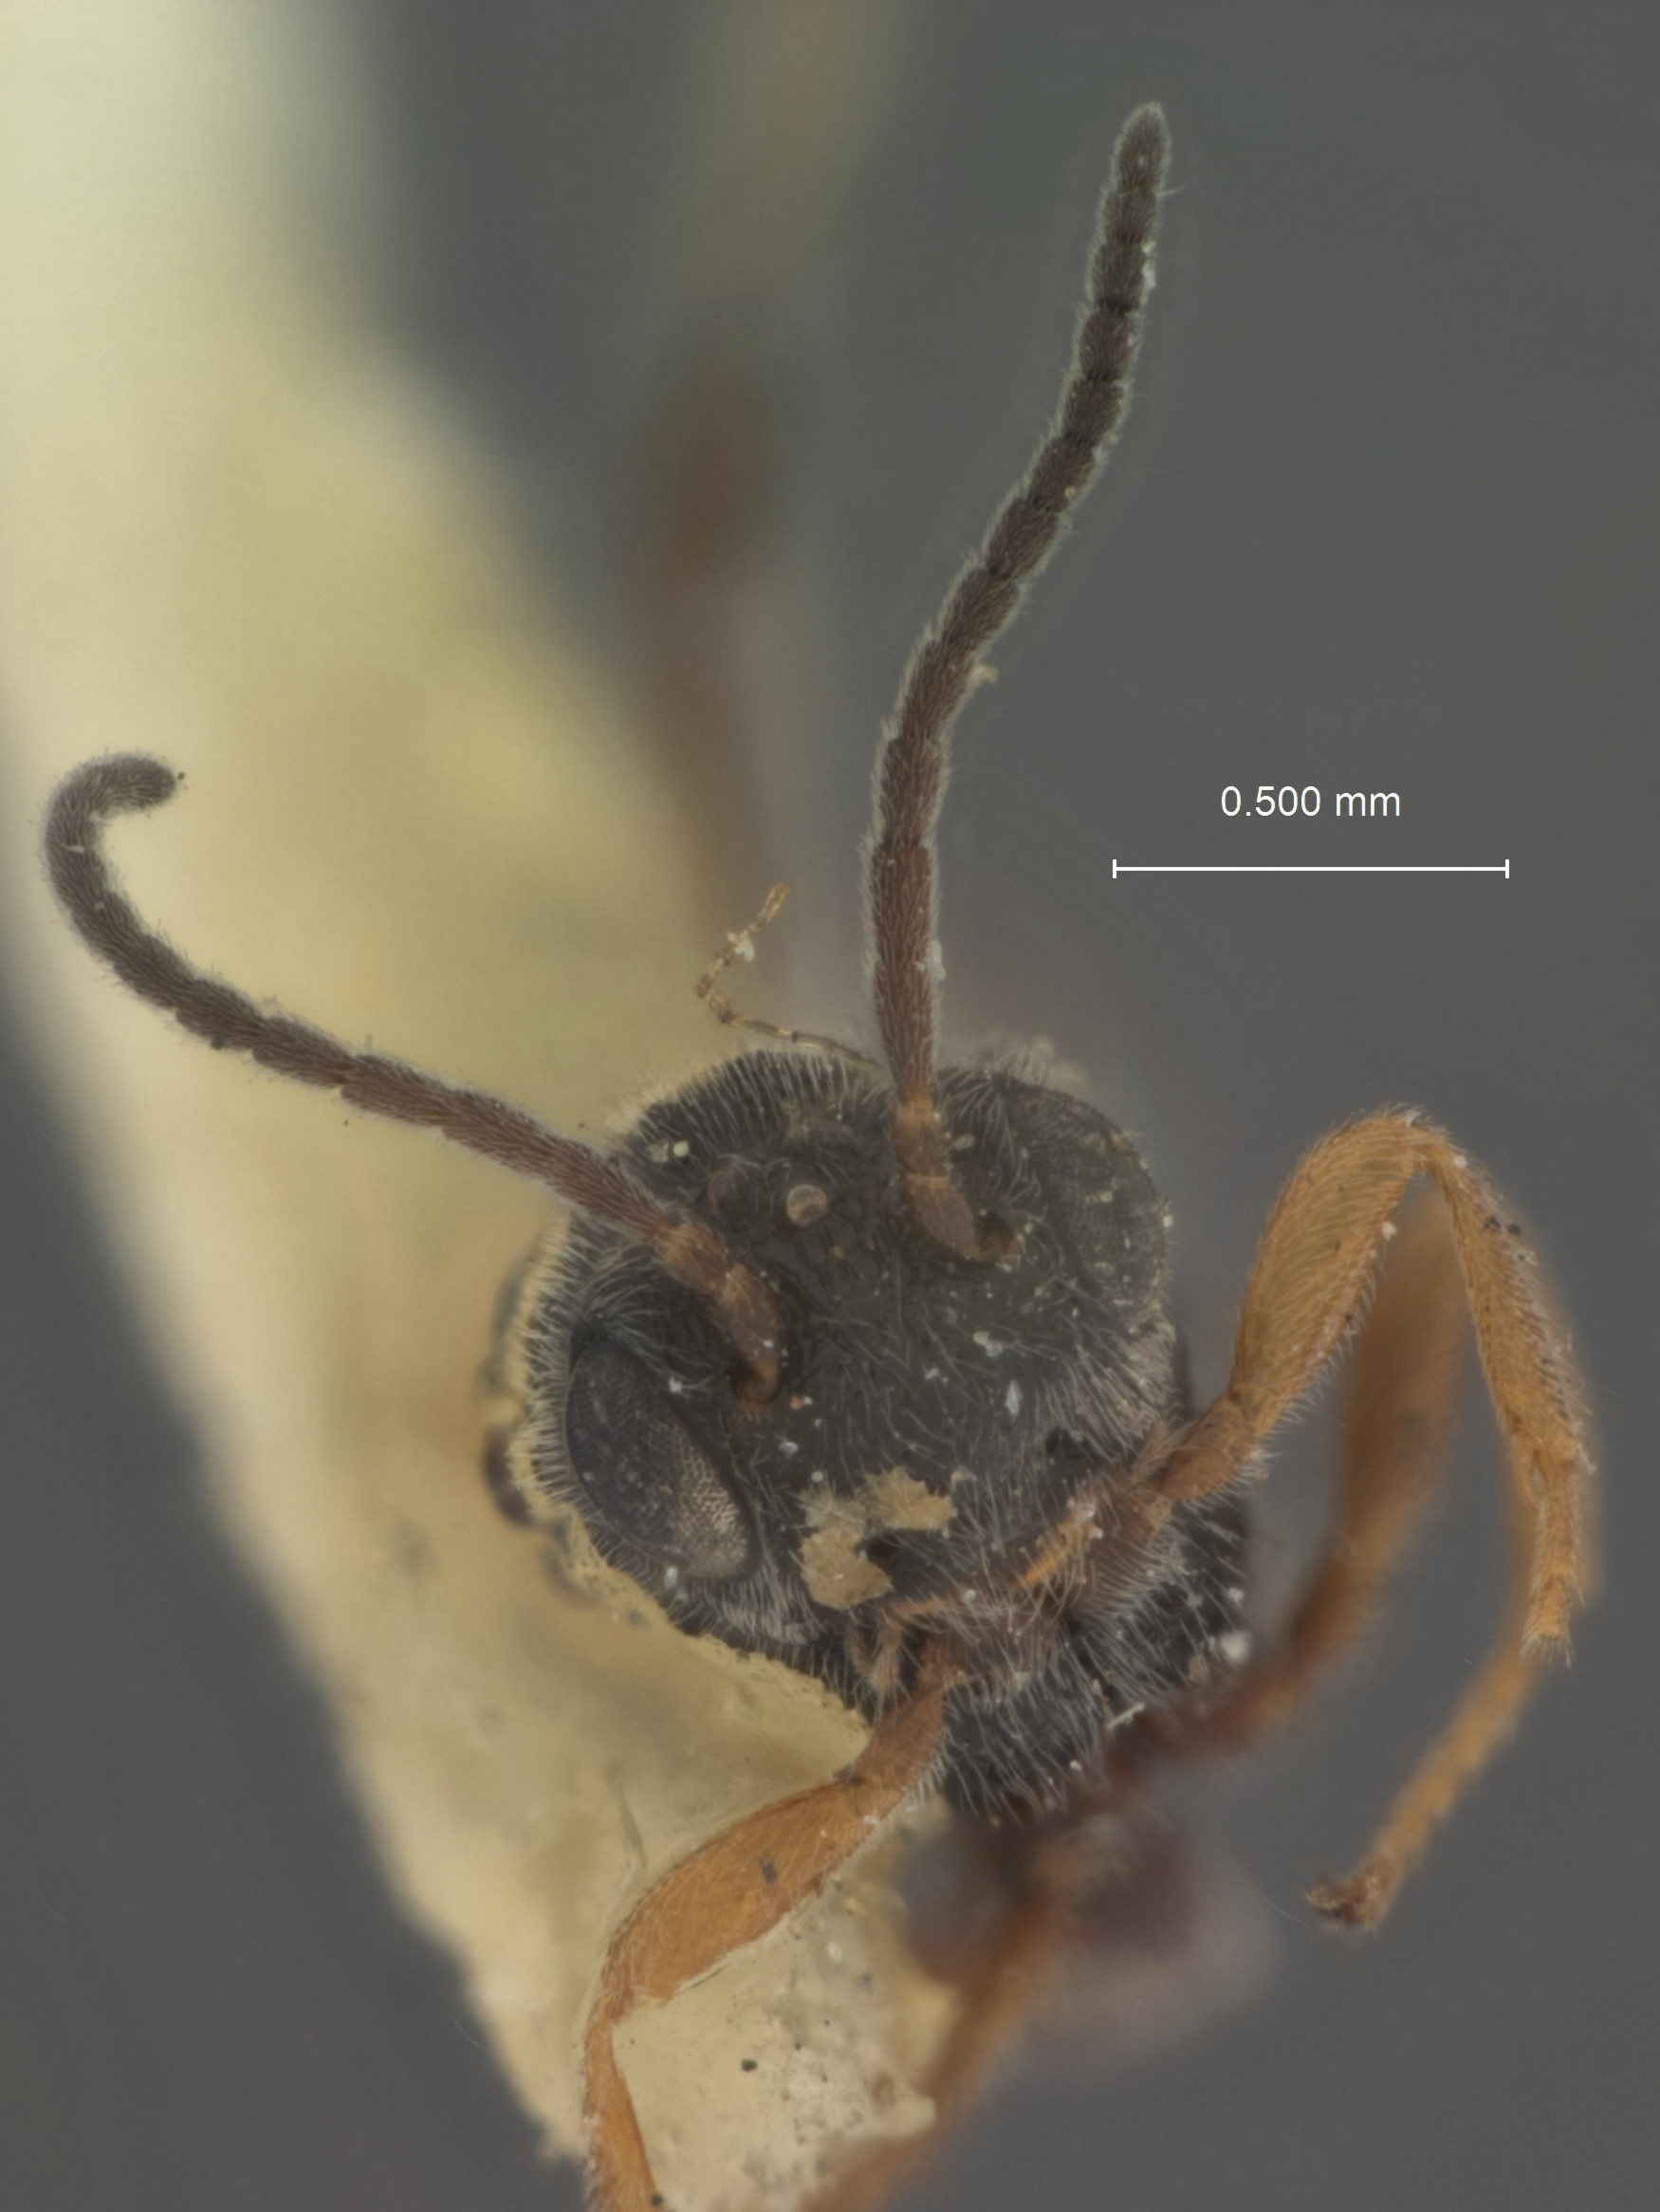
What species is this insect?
Urosigalphus mohawkorum
